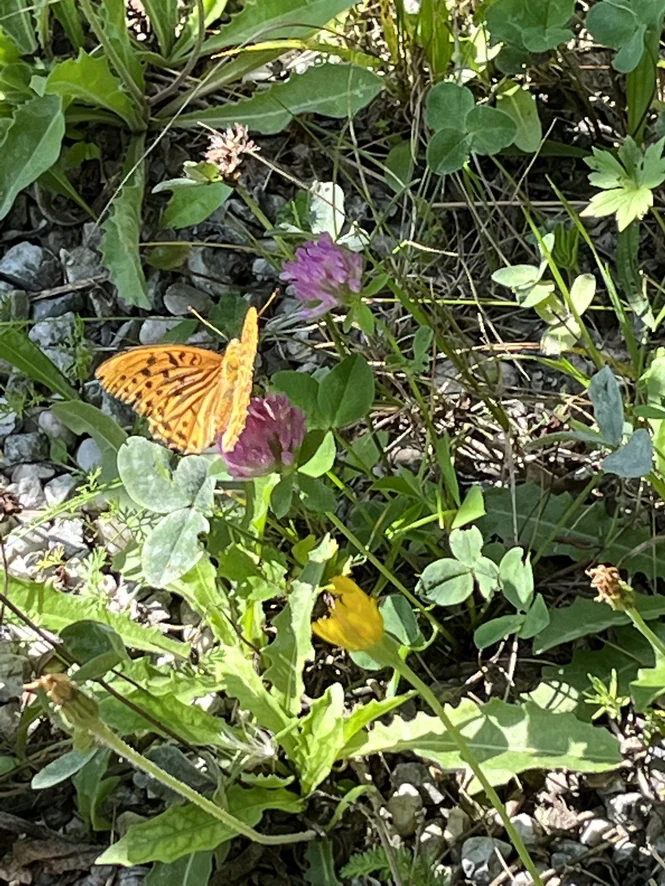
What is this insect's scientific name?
Argynnis paphia
